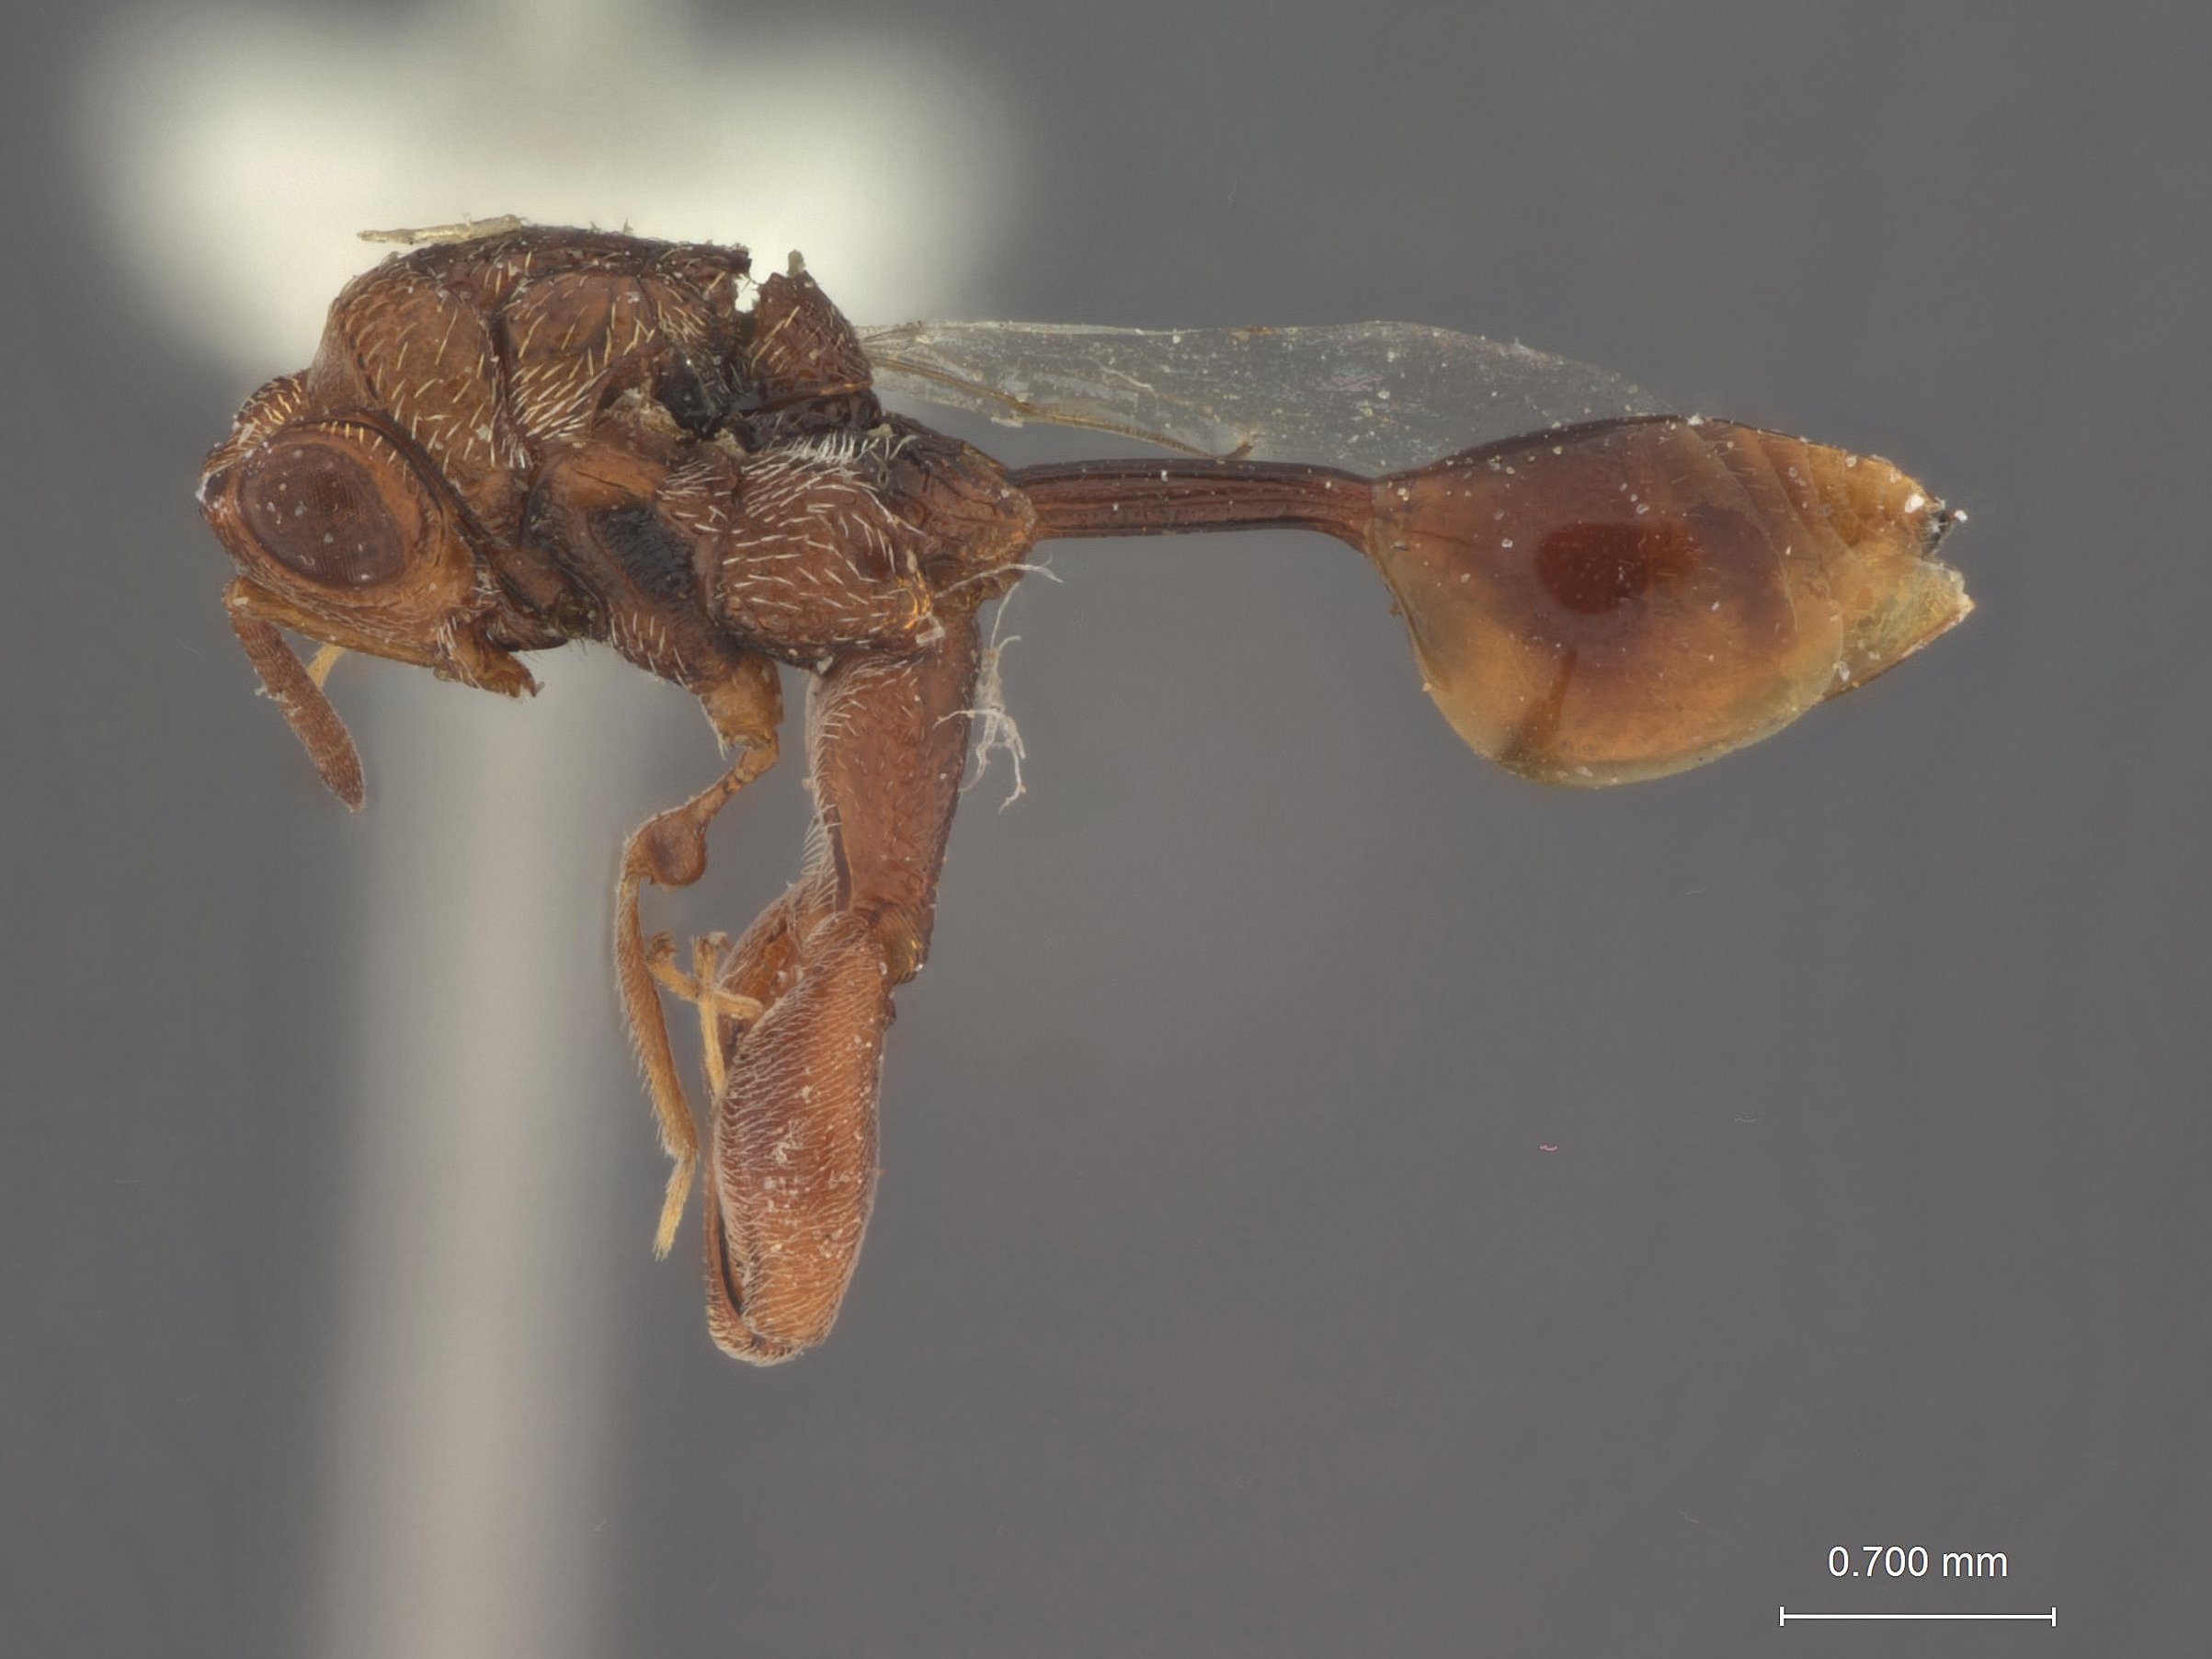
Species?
Anacryptus marattensis
